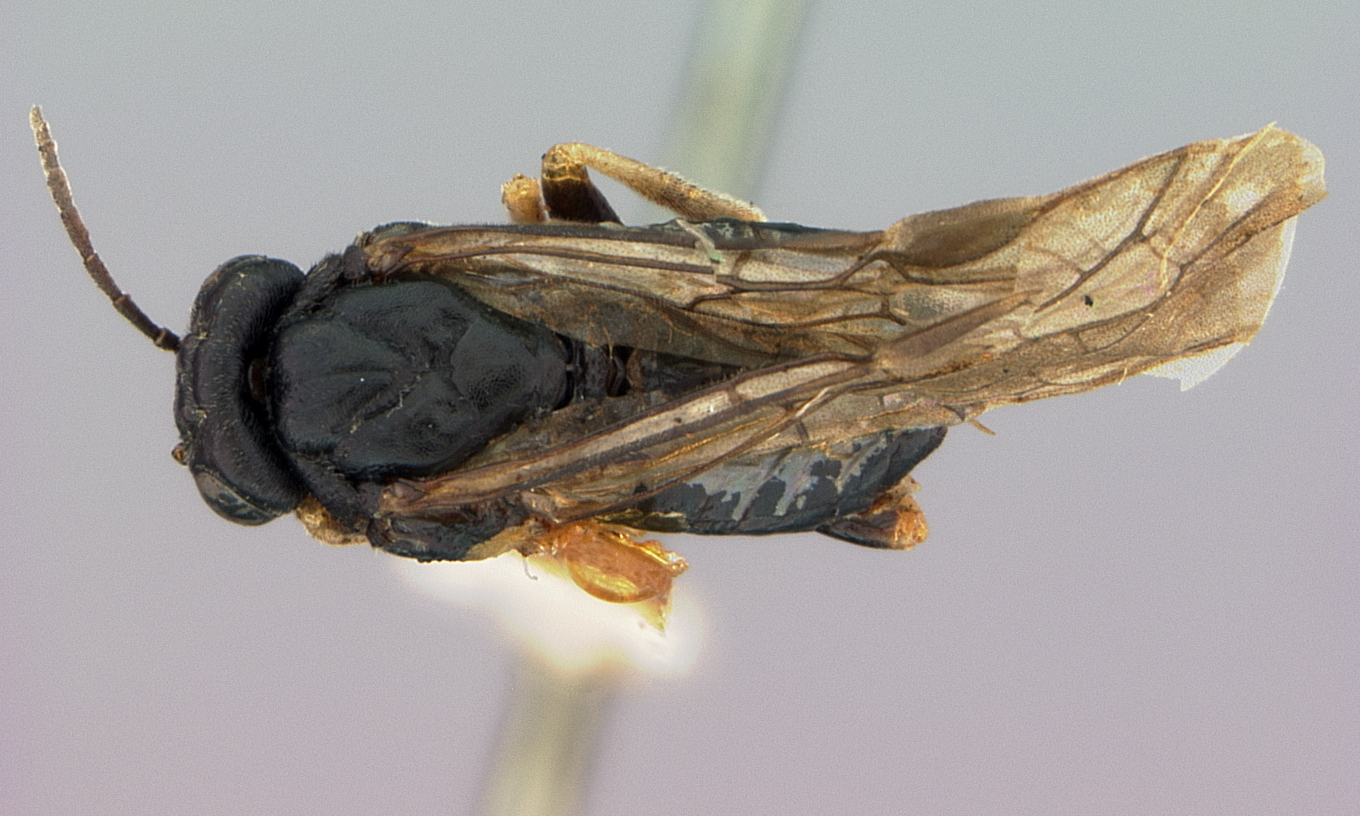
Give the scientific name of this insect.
Hoplocampa pyricola
